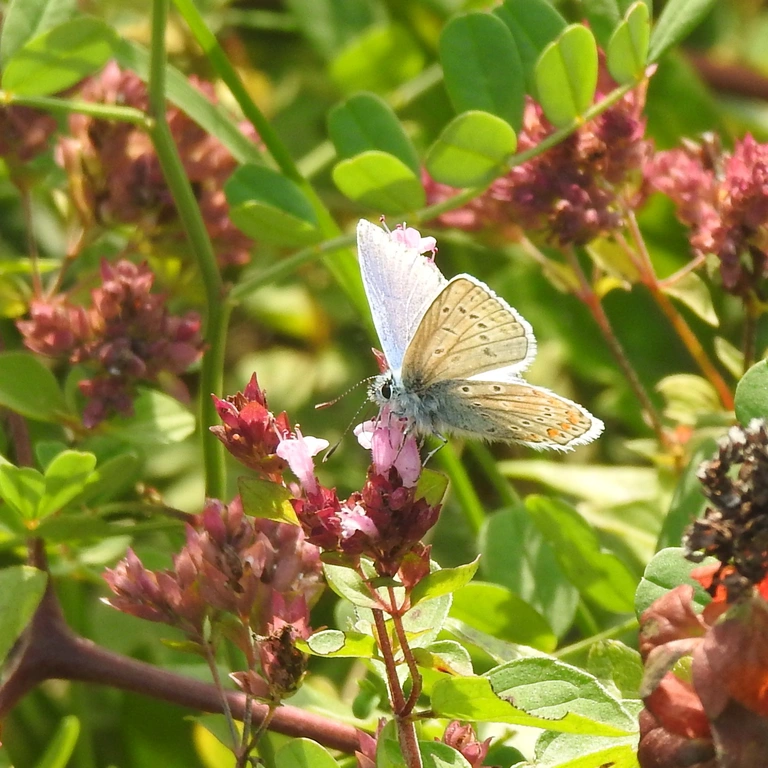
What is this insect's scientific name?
Polyommatus icarus
